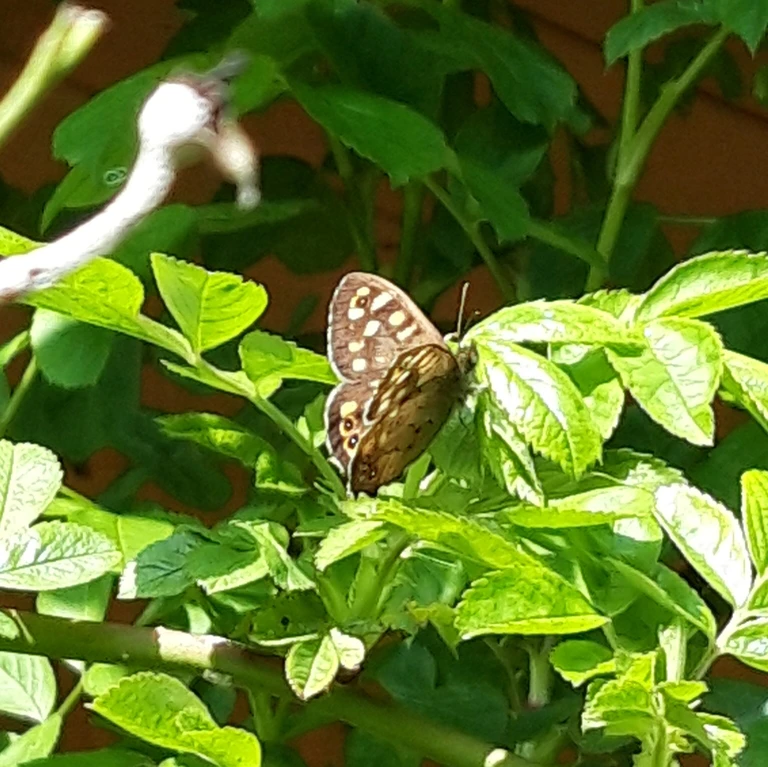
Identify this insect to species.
Pararge aegeria
